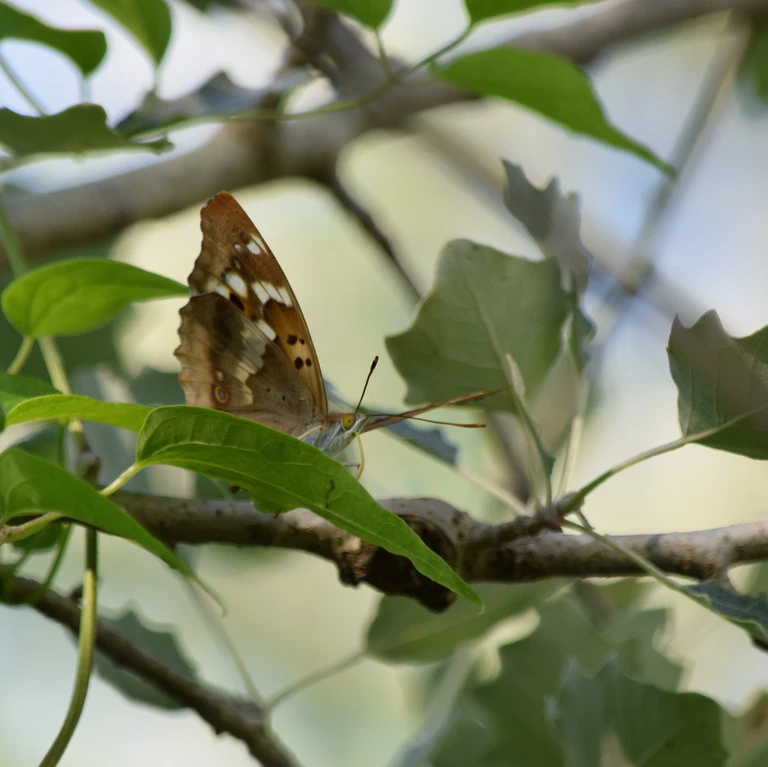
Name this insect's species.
Apatura ilia
